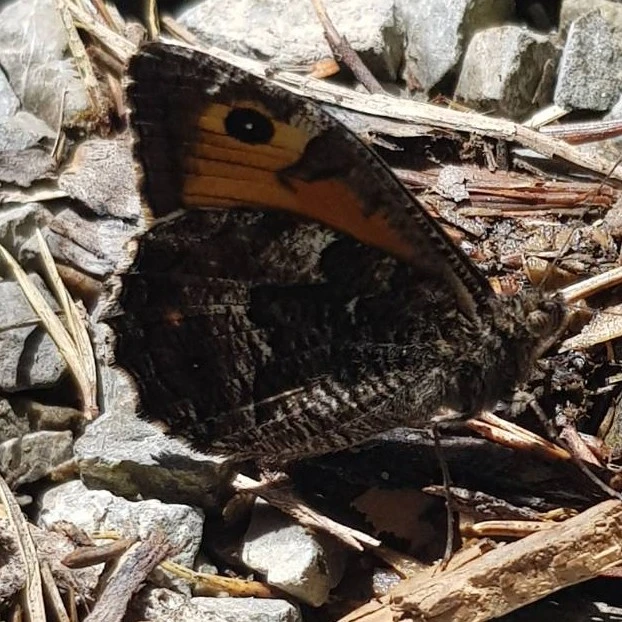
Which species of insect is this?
Hipparchia semele
